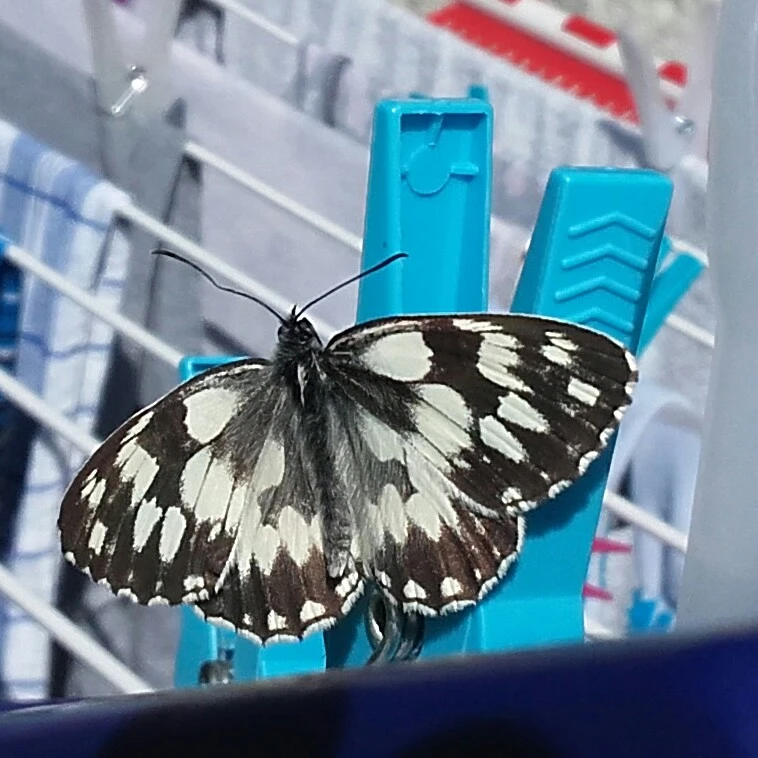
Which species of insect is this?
Melanargia galathea
